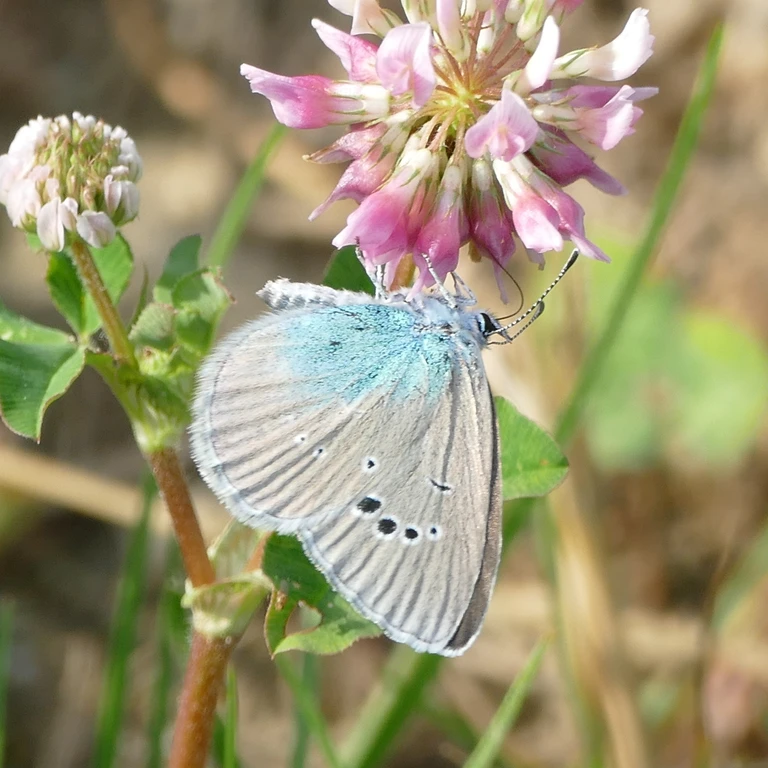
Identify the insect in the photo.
Glaucopsyche alexis
